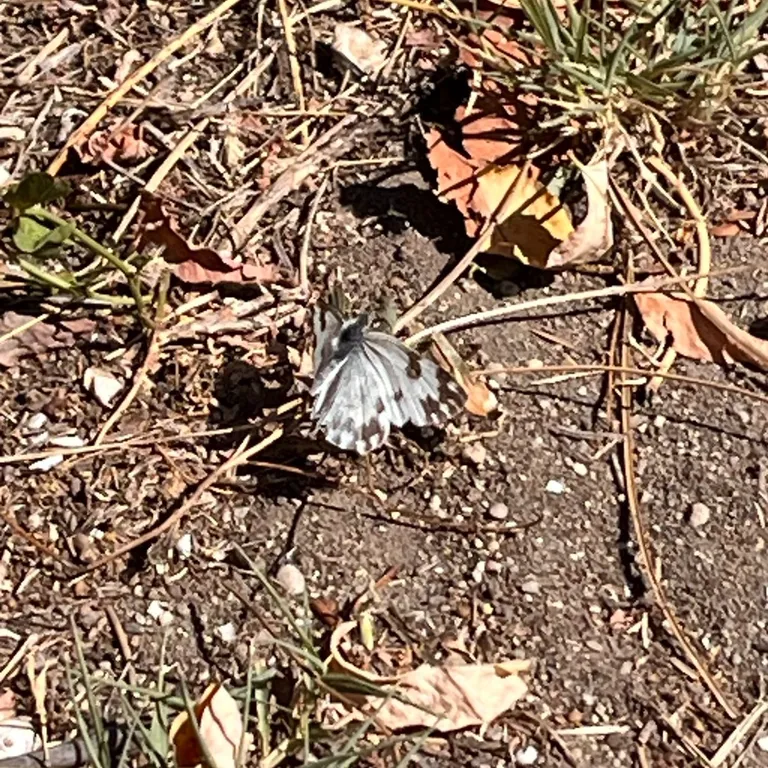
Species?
Pontia edusa
